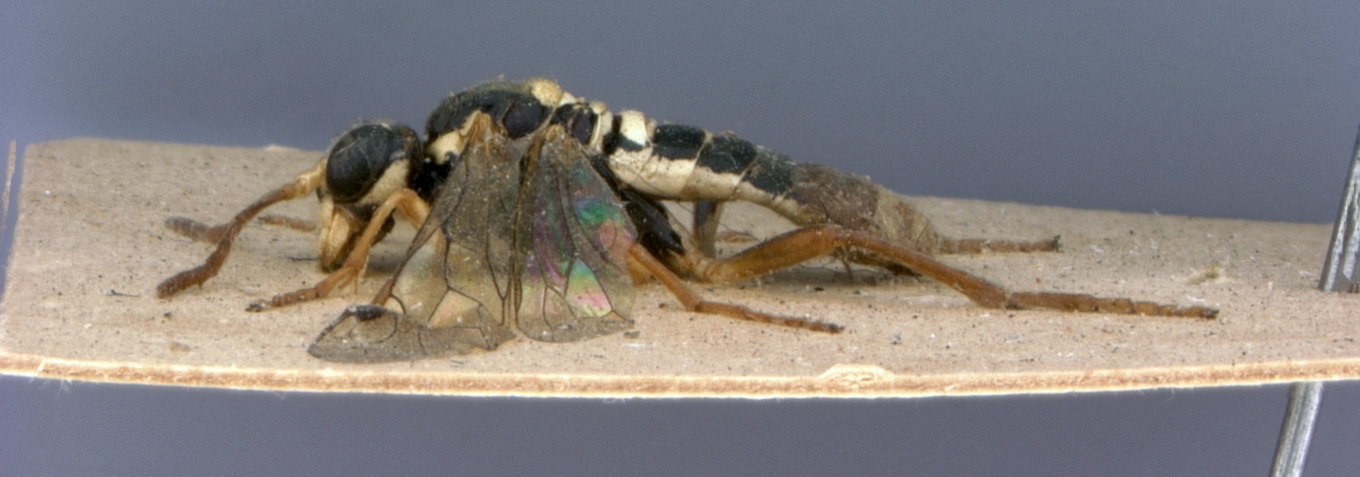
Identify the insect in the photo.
Tenthredo montivaga
